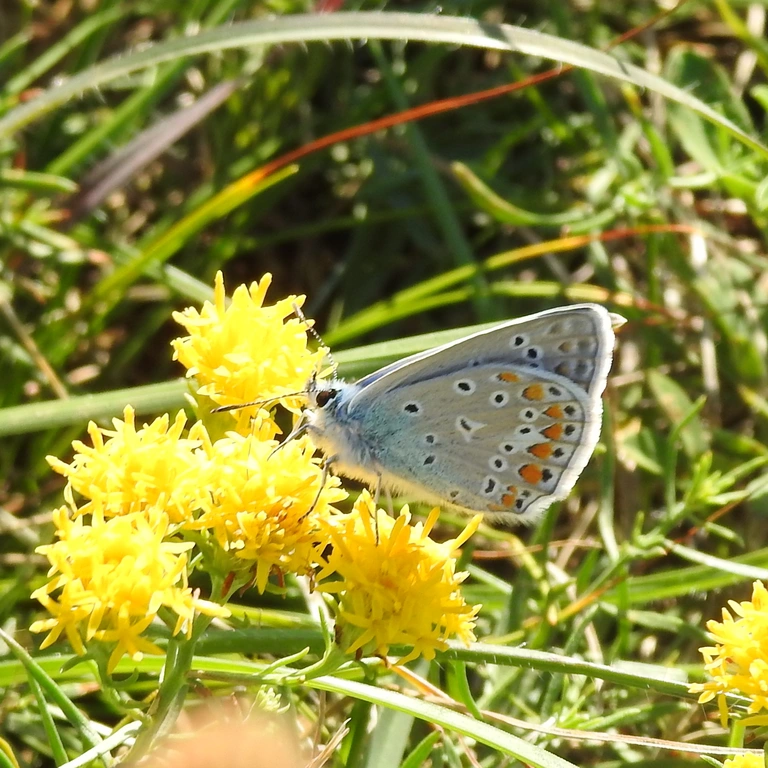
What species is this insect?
Polyommatus icarus
